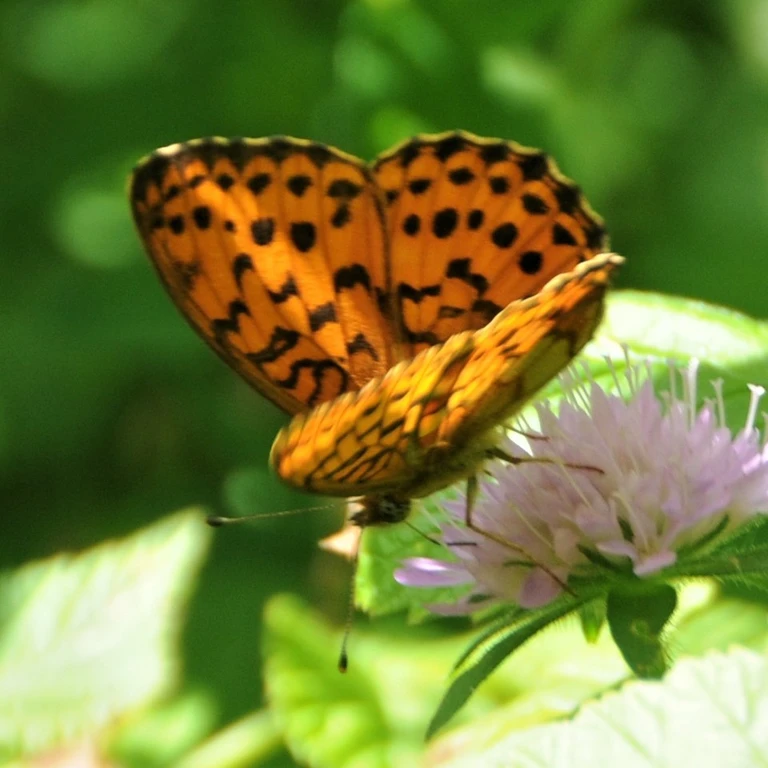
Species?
Brenthis daphne
